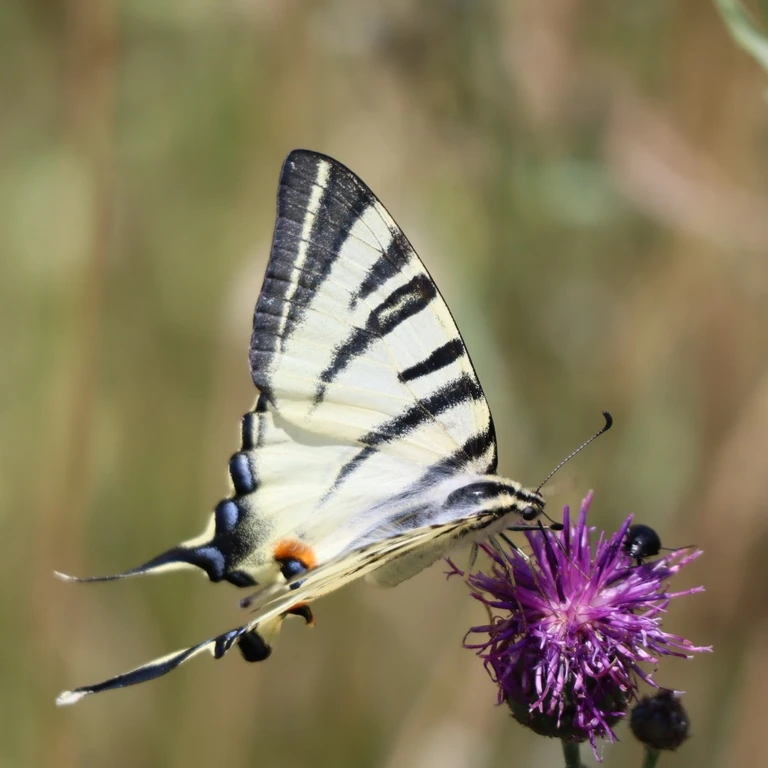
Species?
Iphiclides podalirius
